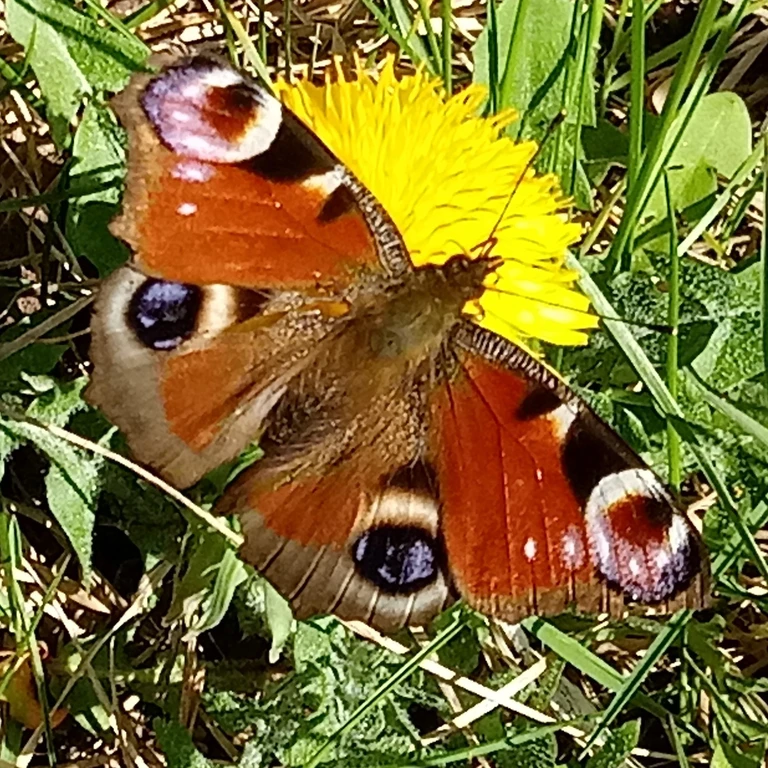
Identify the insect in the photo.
Aglais io
